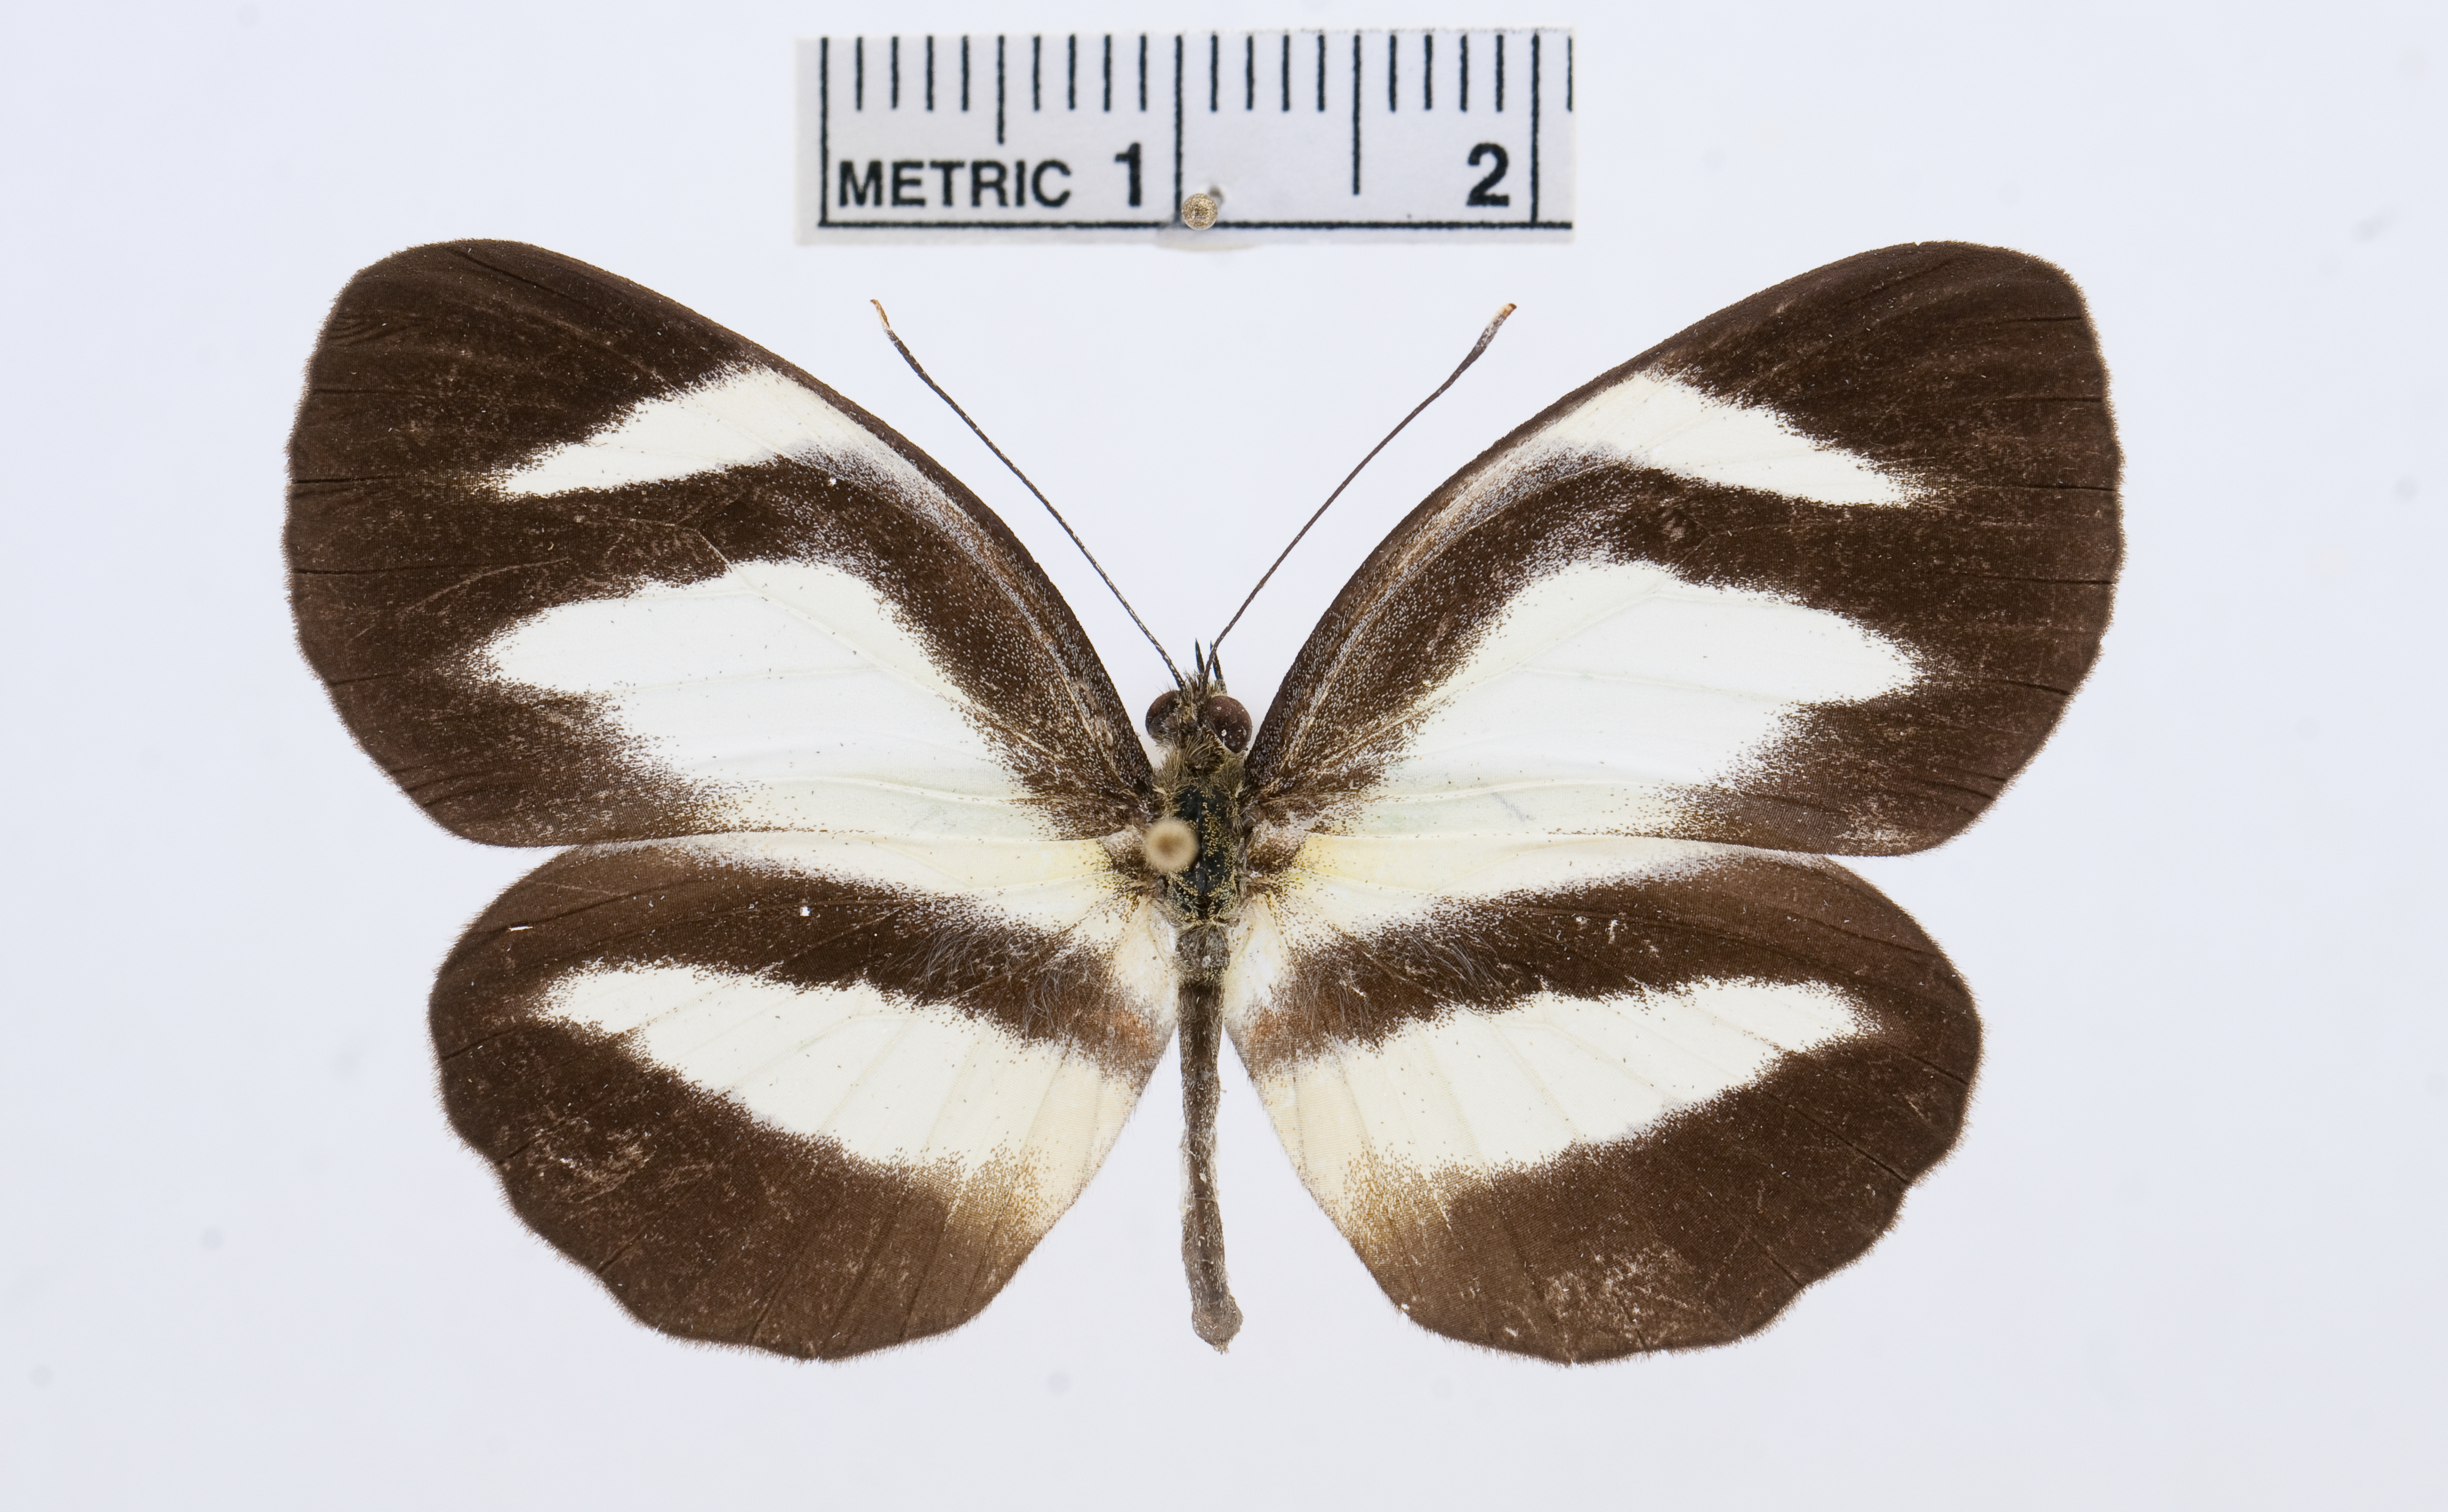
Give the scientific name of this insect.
Itaballia marana
